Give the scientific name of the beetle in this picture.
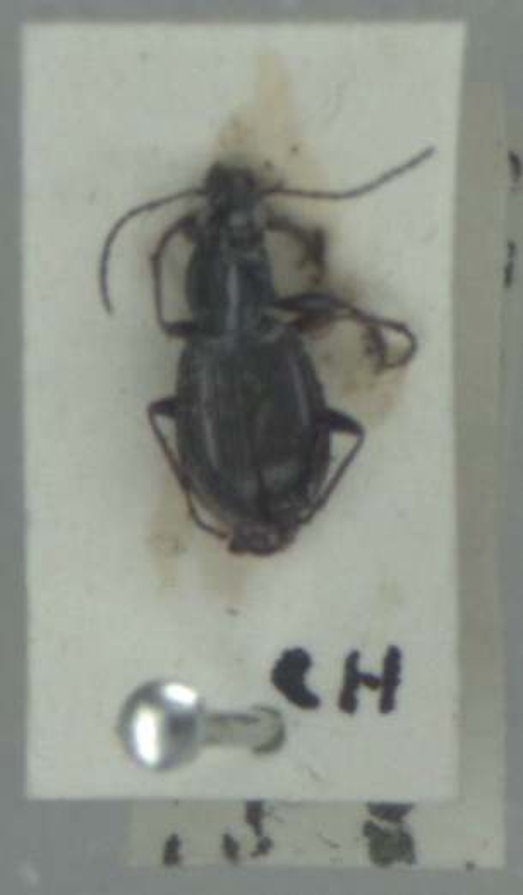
Agonum fuliginosum
